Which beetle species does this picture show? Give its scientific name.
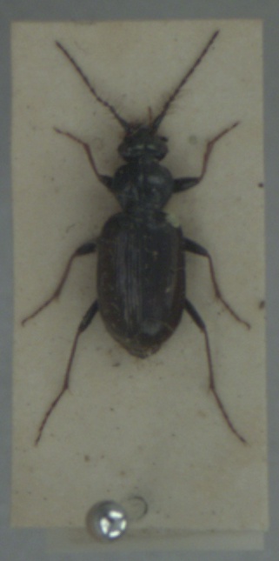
Loricera pilicornis
